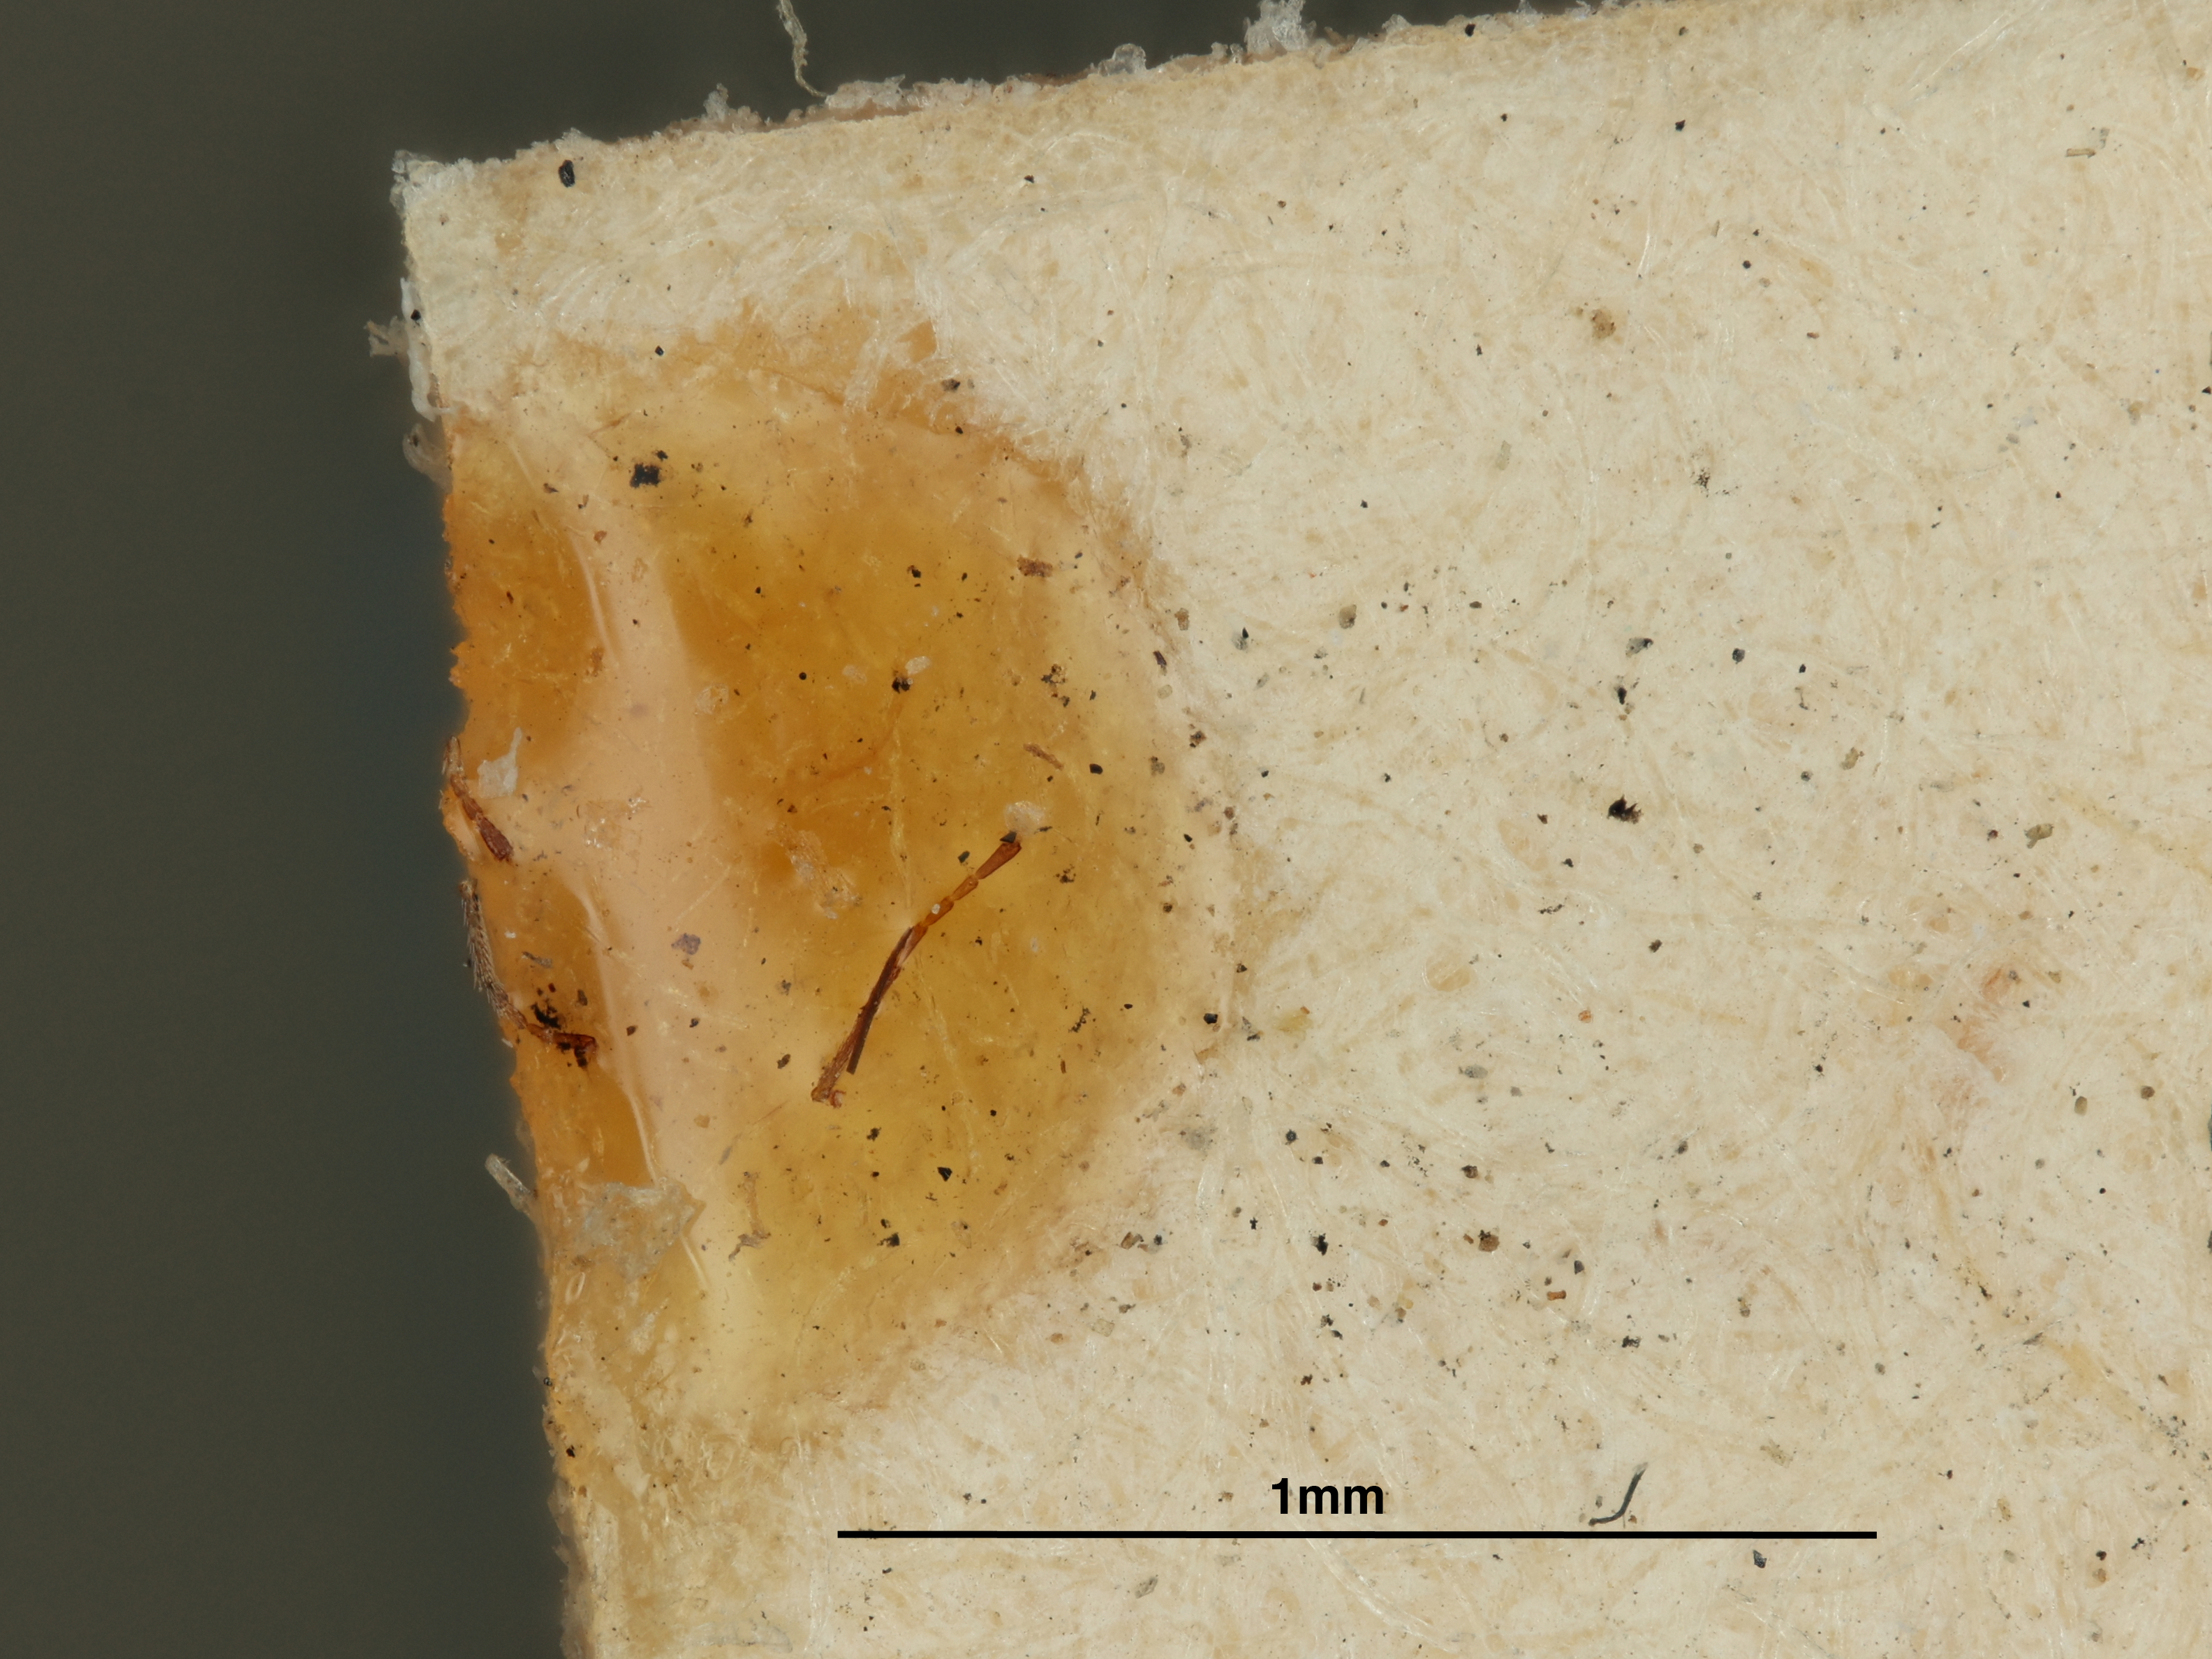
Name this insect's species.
Xestonotus andriciphilus
